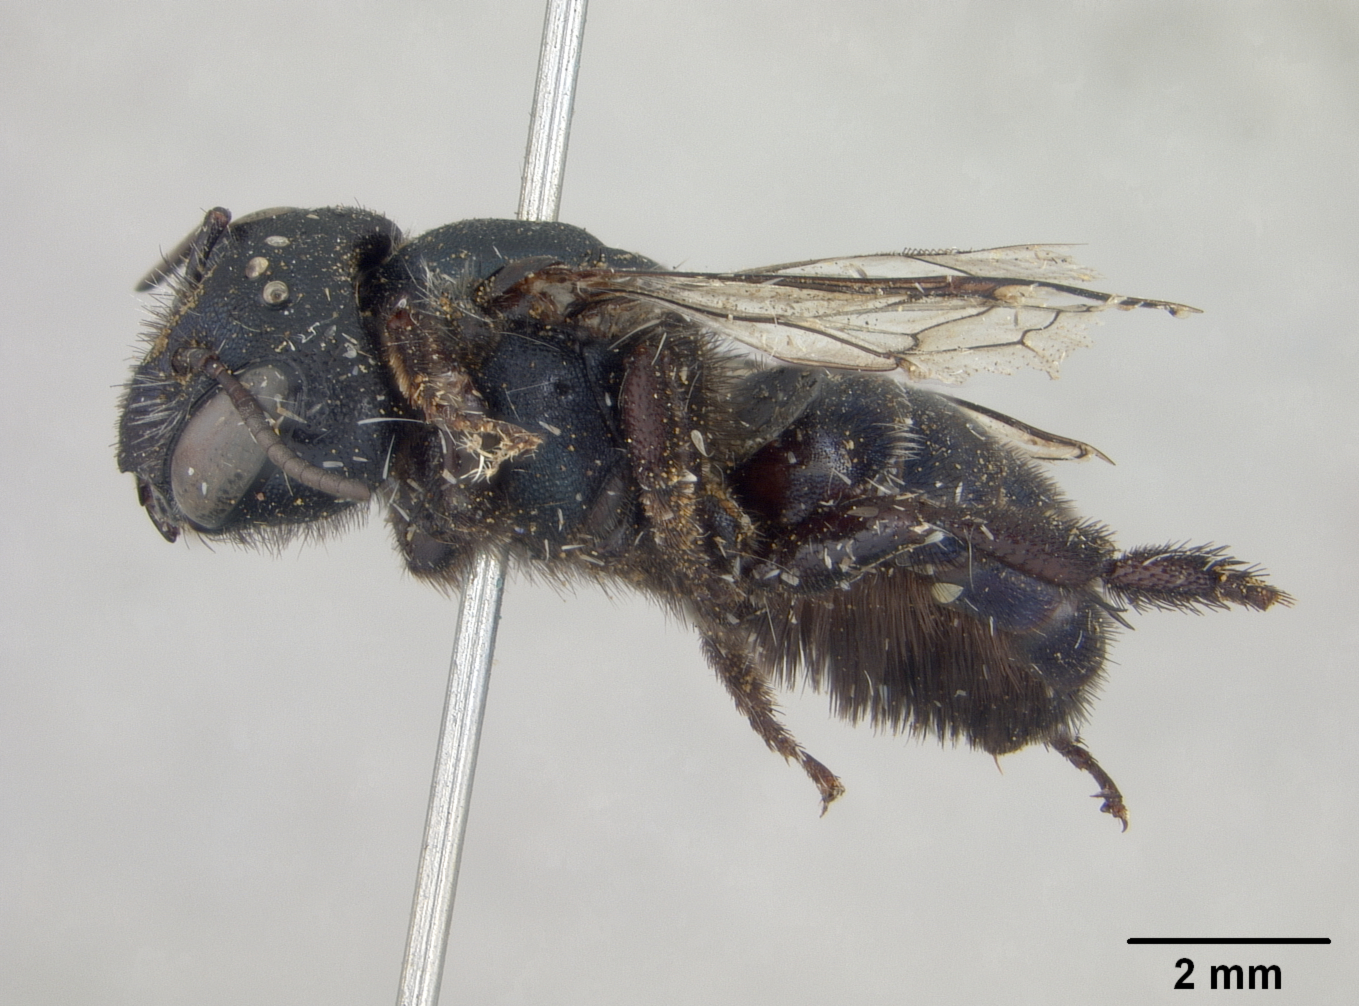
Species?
Osmia grinnelli
